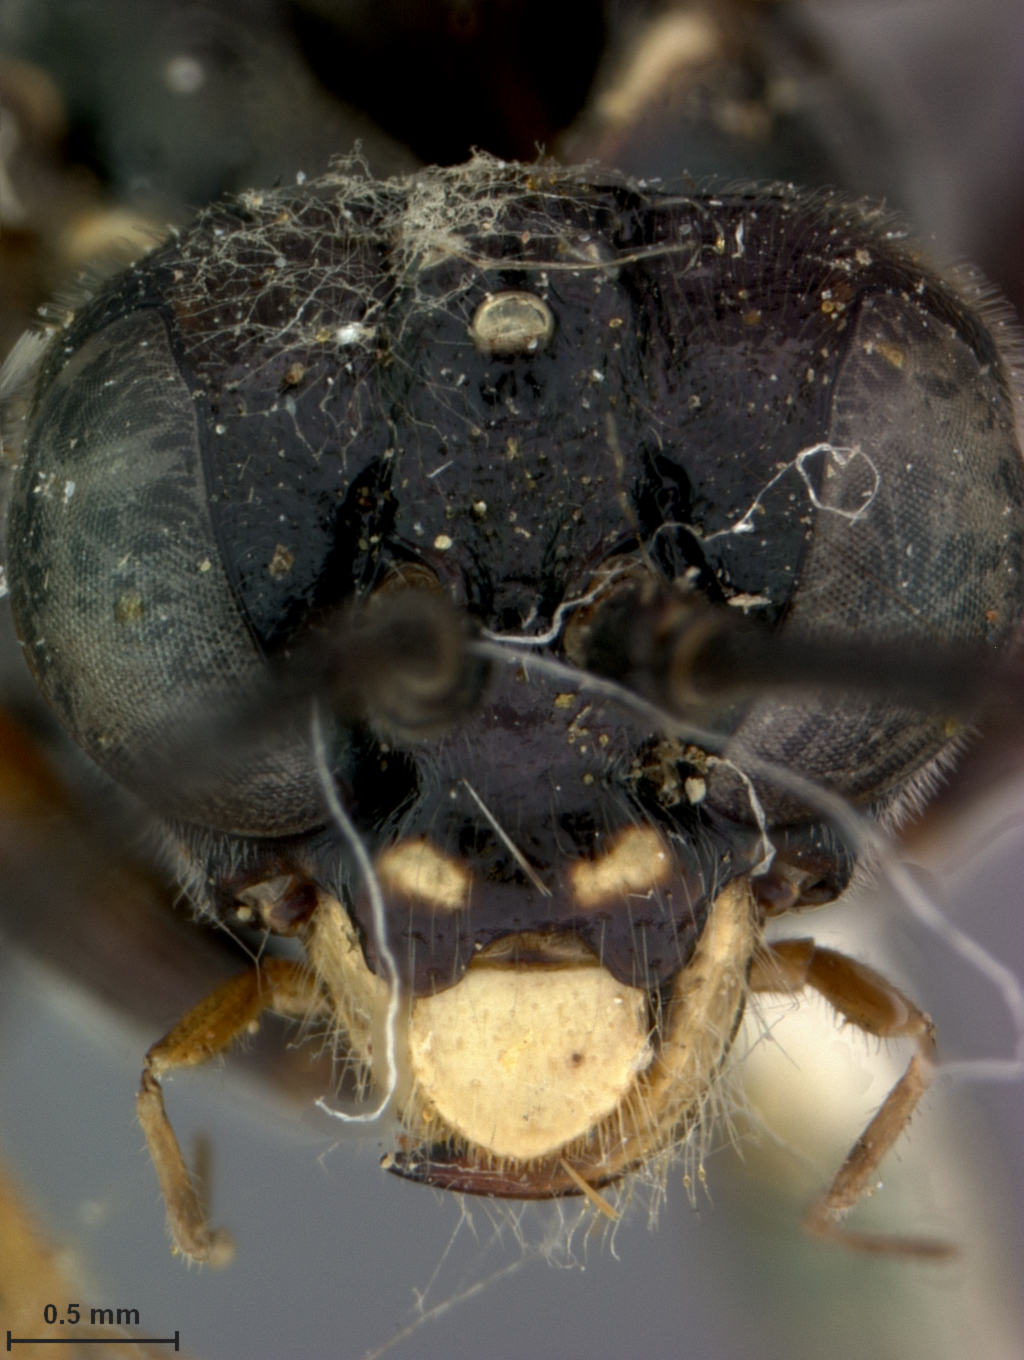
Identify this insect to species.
Tenthredo gifui
